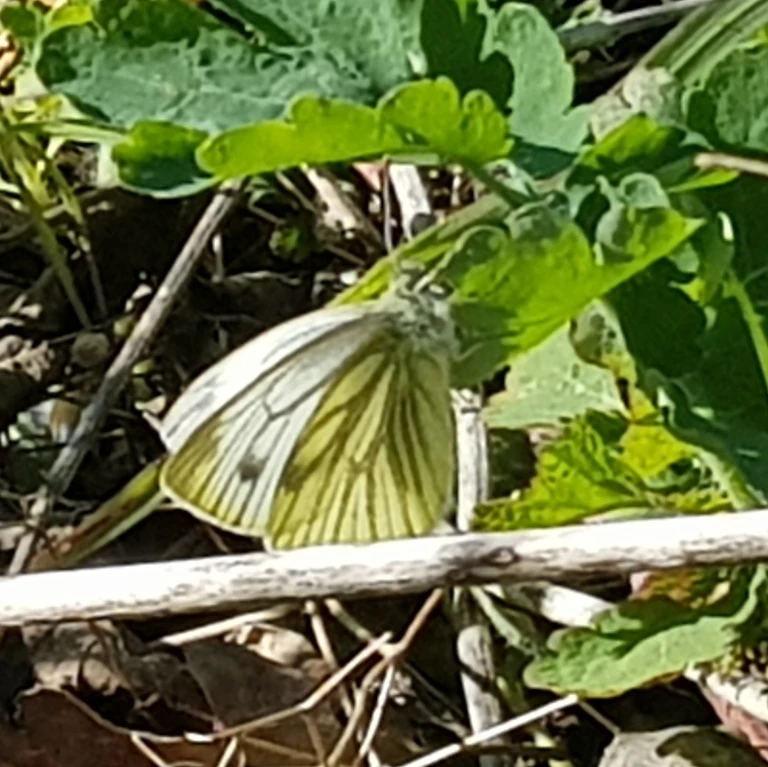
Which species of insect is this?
Pieris napi
